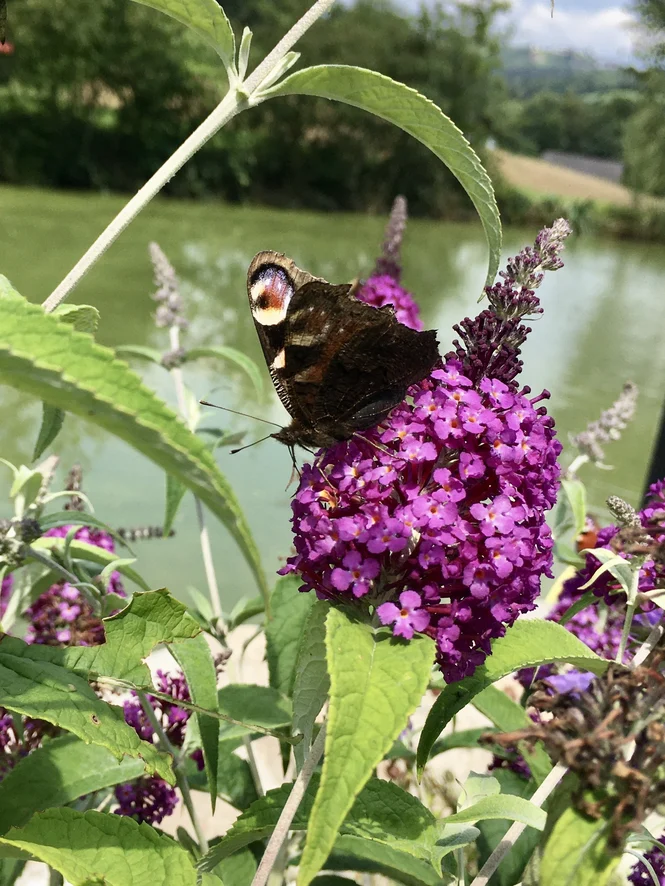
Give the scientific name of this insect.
Aglais io
